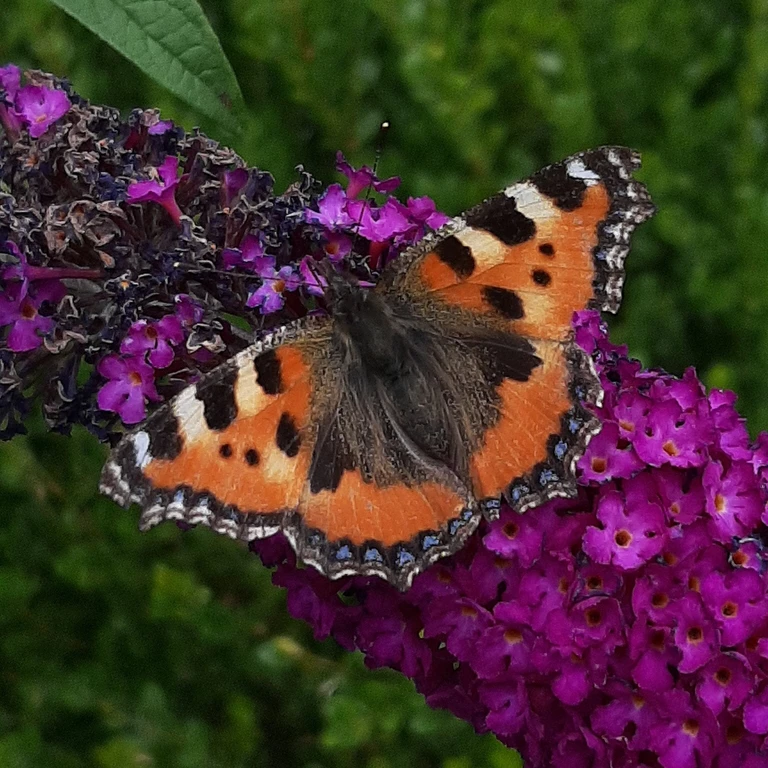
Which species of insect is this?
Aglais urticae
